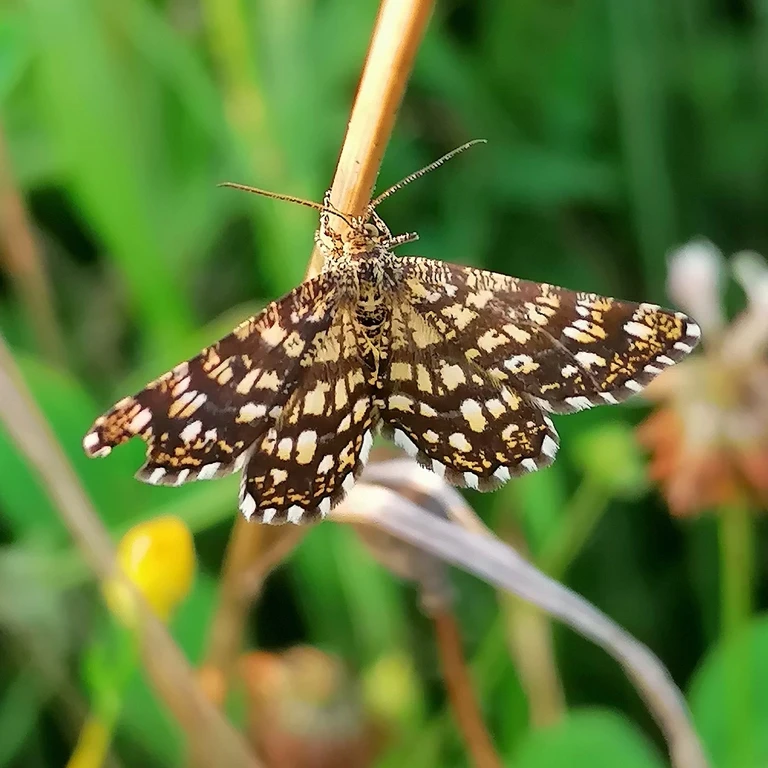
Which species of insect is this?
Chiasmia clathrata
